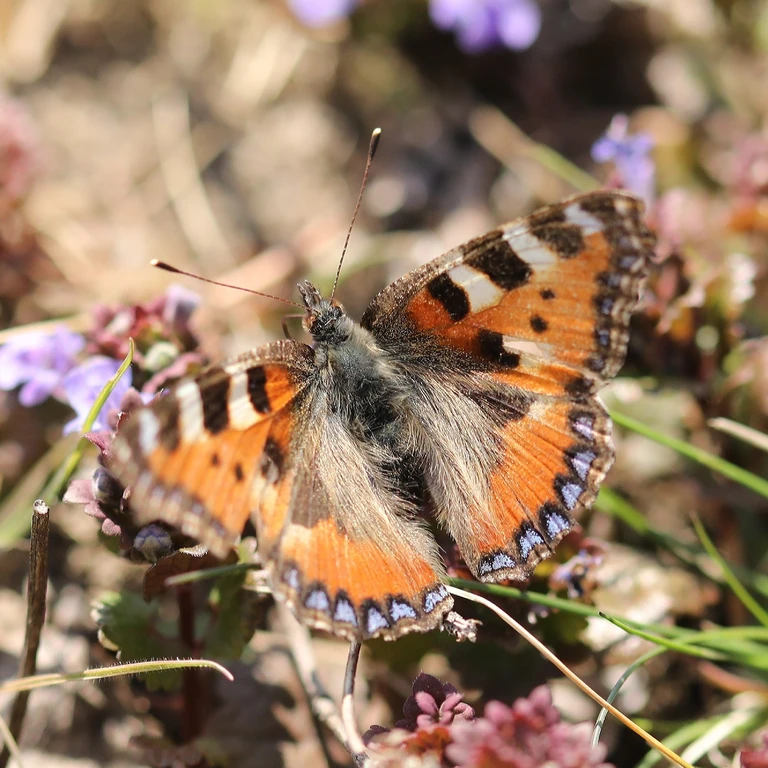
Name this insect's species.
Aglais urticae
